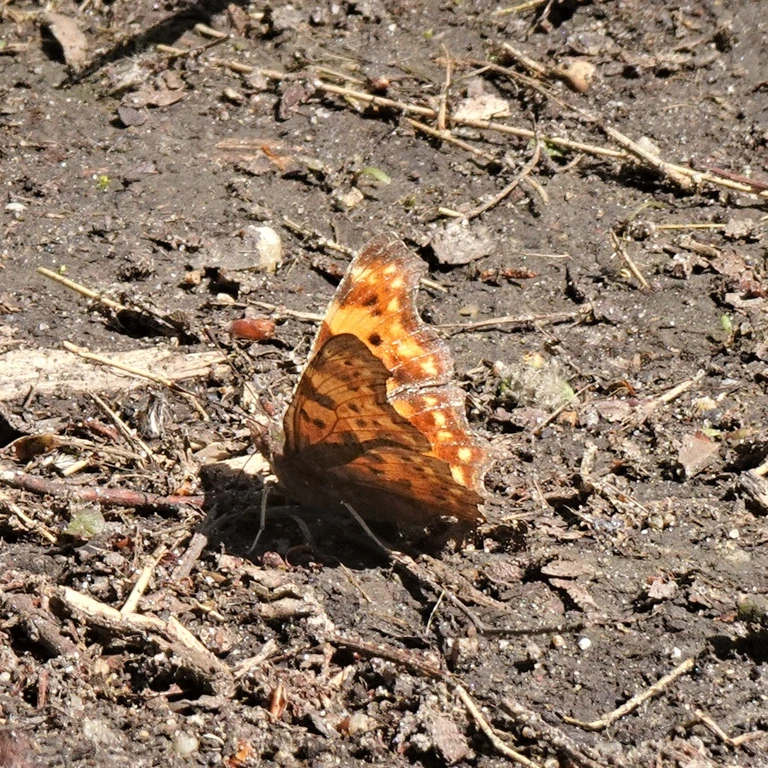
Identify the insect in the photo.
Polygonia c-album
